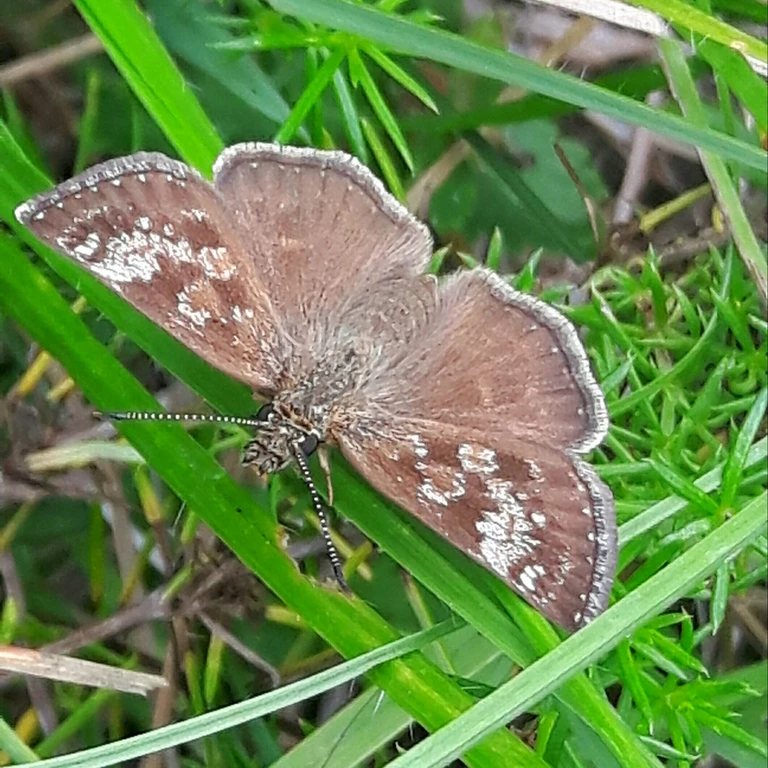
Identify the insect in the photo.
Erynnis tages
